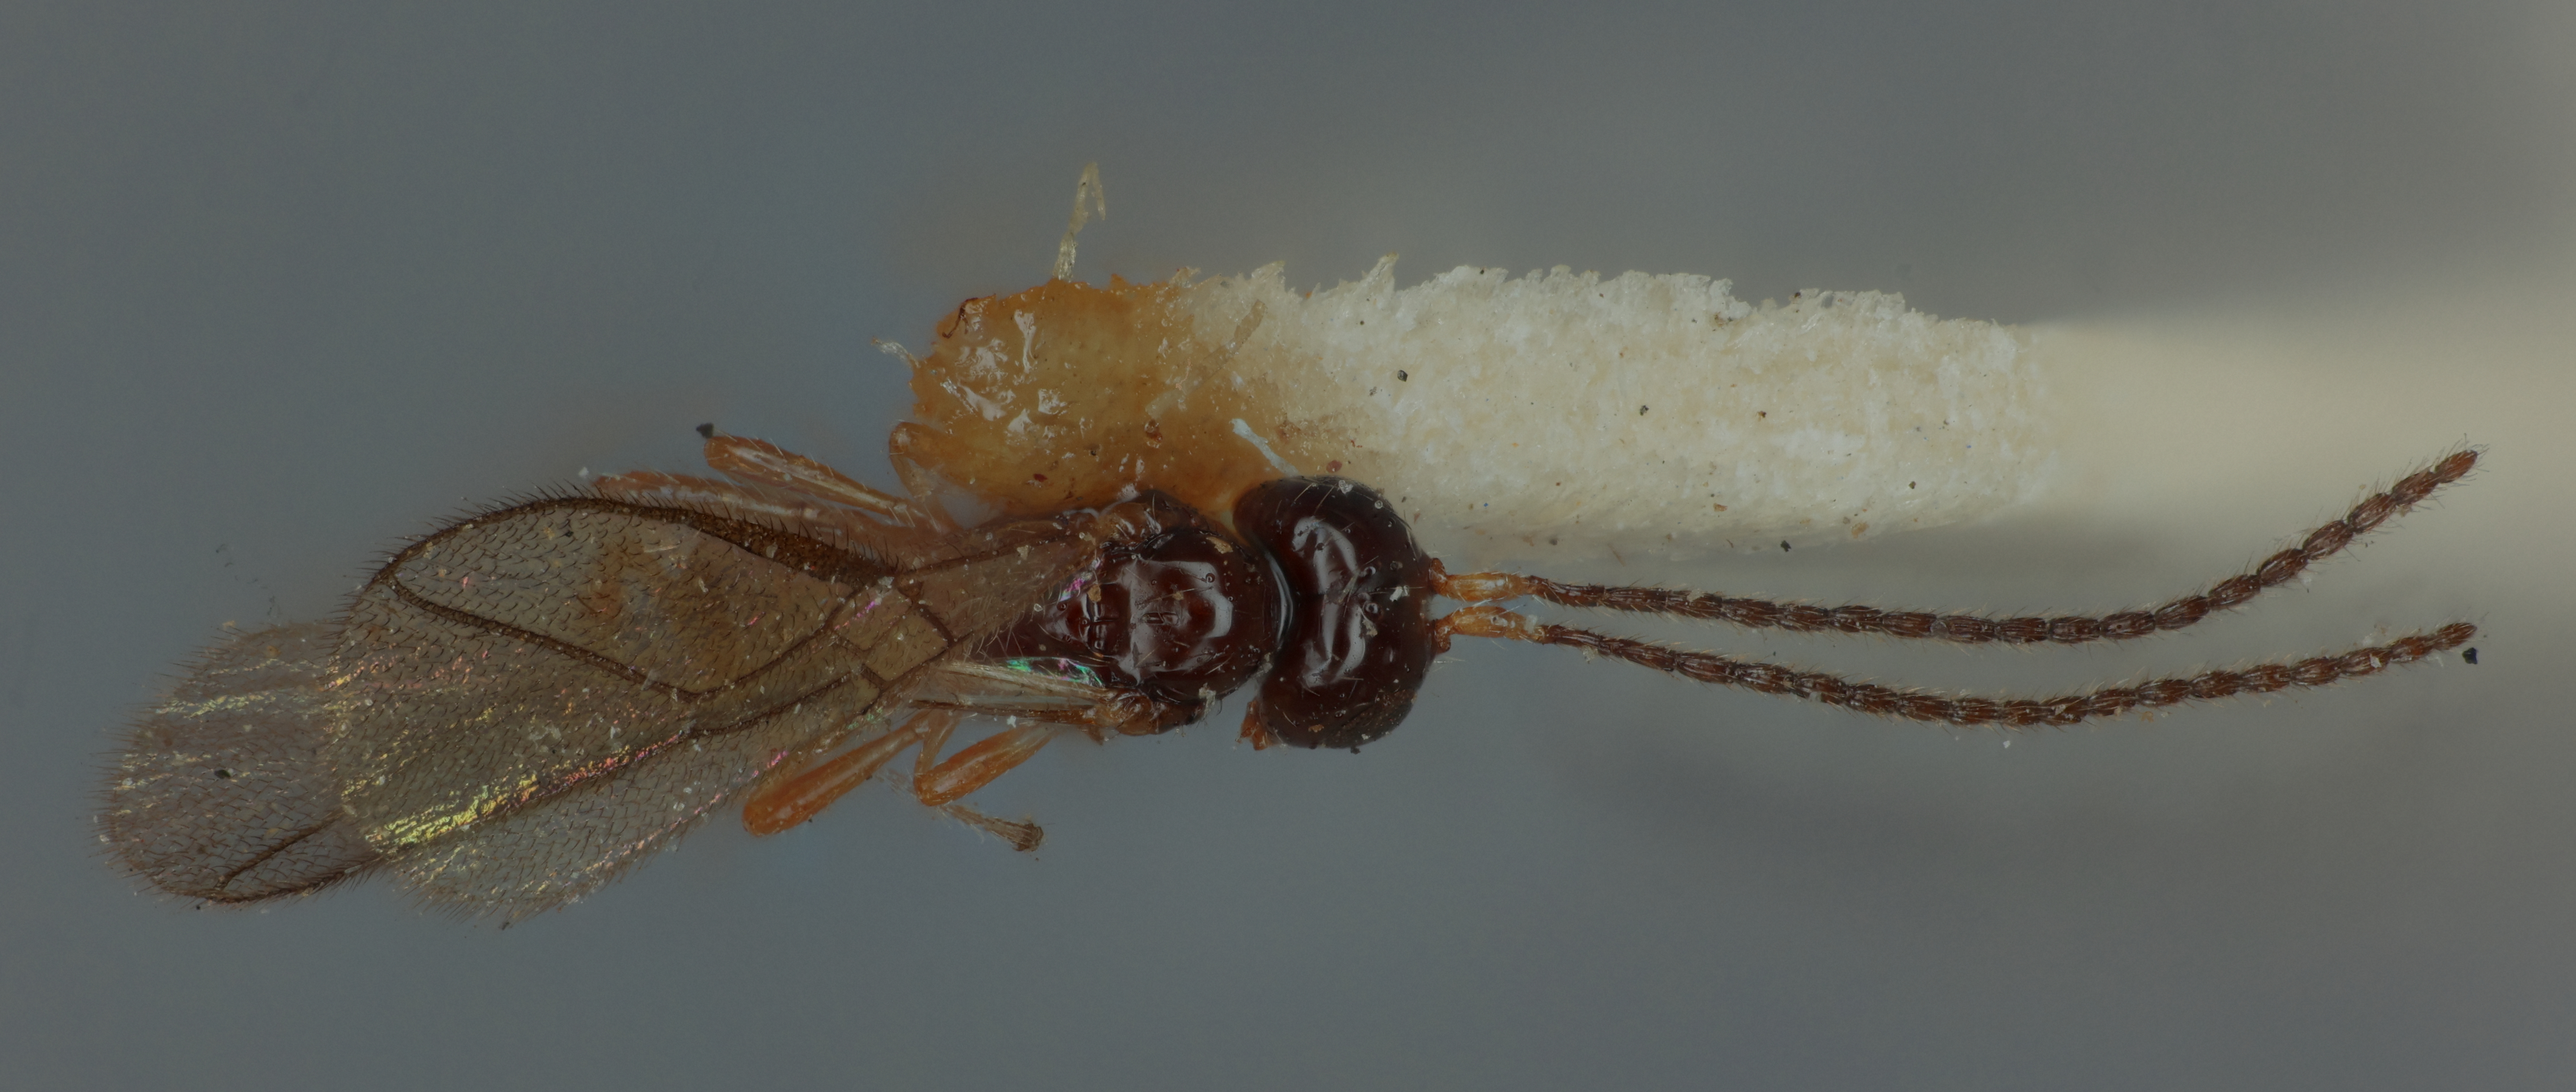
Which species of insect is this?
Aspilota sheldoni
